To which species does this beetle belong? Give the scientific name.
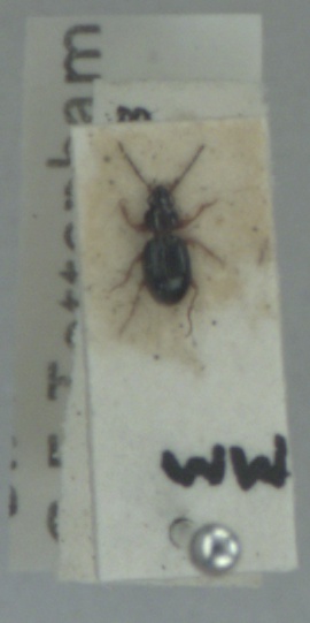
Bembidion gilvipes
